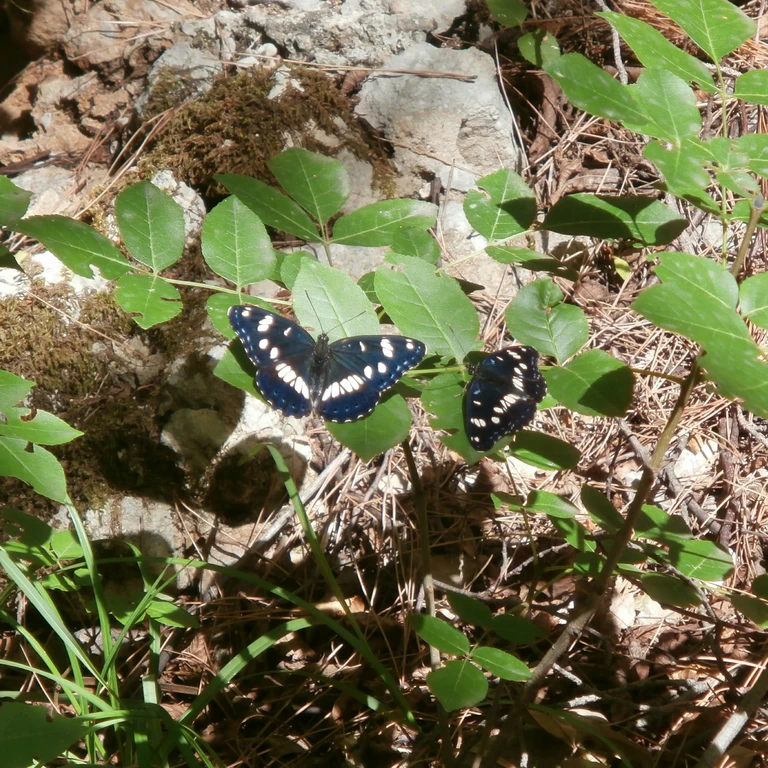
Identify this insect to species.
Limenitis reducta
